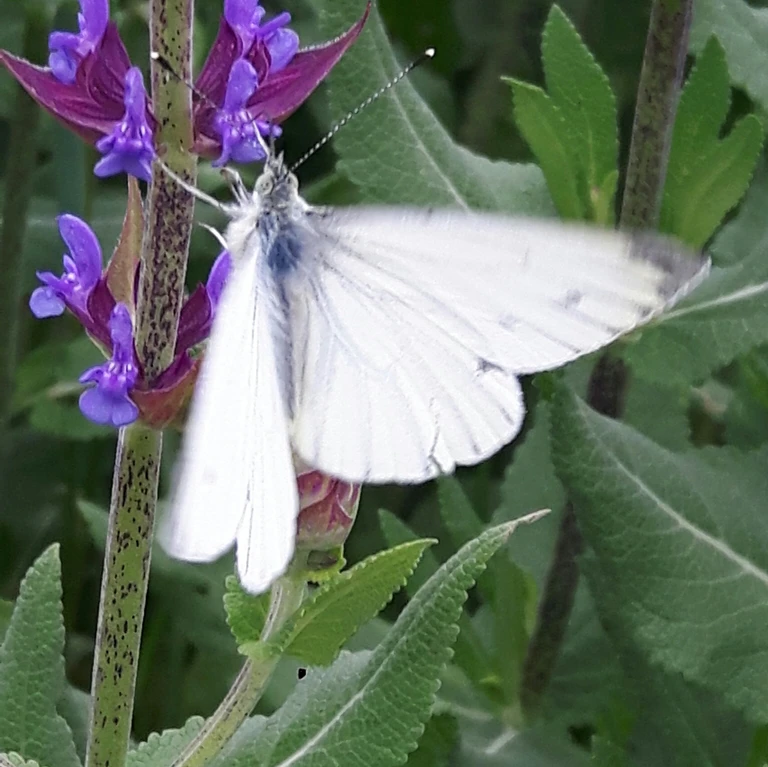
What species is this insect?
Pieris napi
